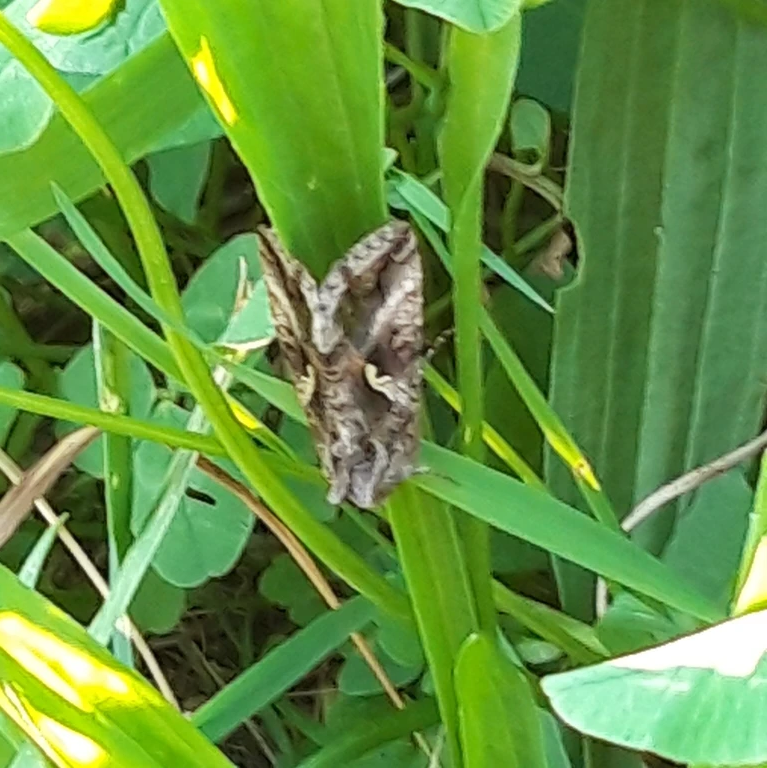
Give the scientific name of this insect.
Autographa gamma
